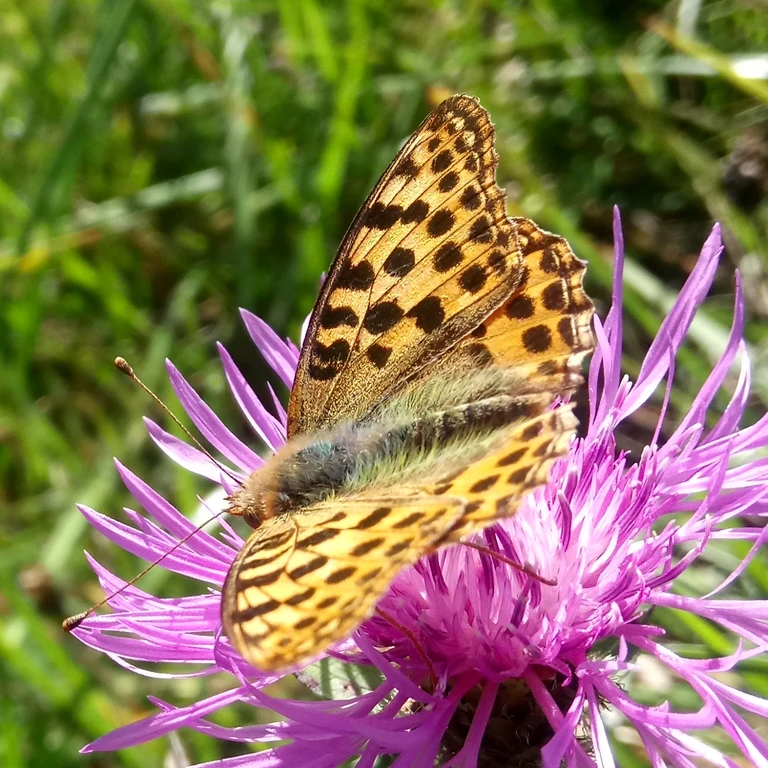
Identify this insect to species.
Issoria lathonia
